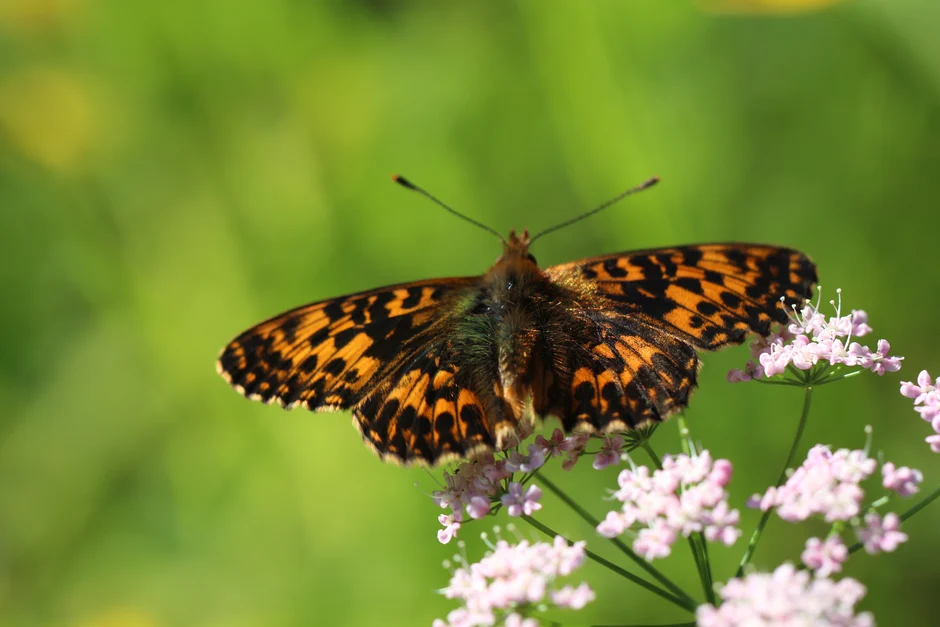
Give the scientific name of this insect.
Boloria titania
